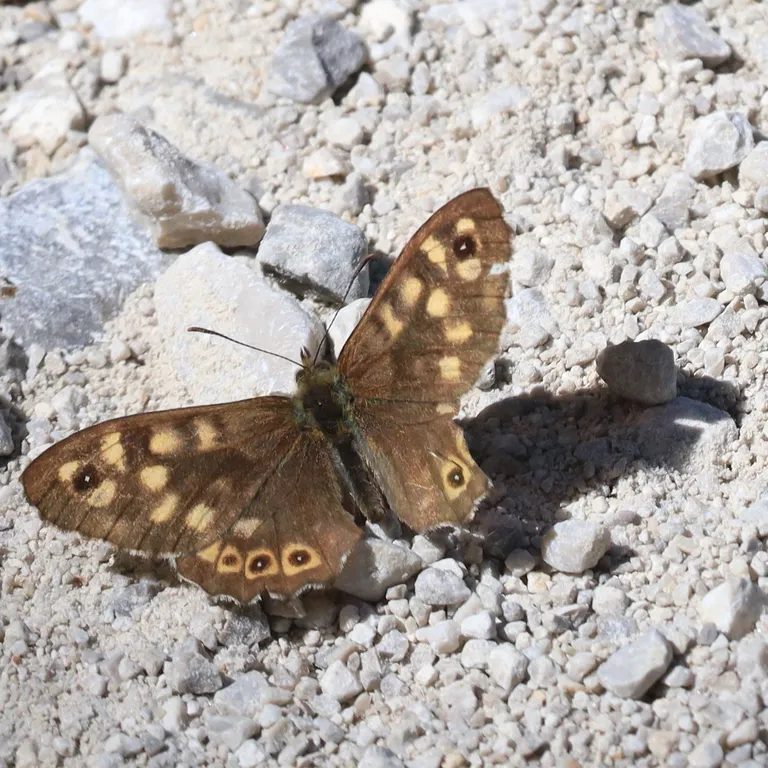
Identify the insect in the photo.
Pararge aegeria
